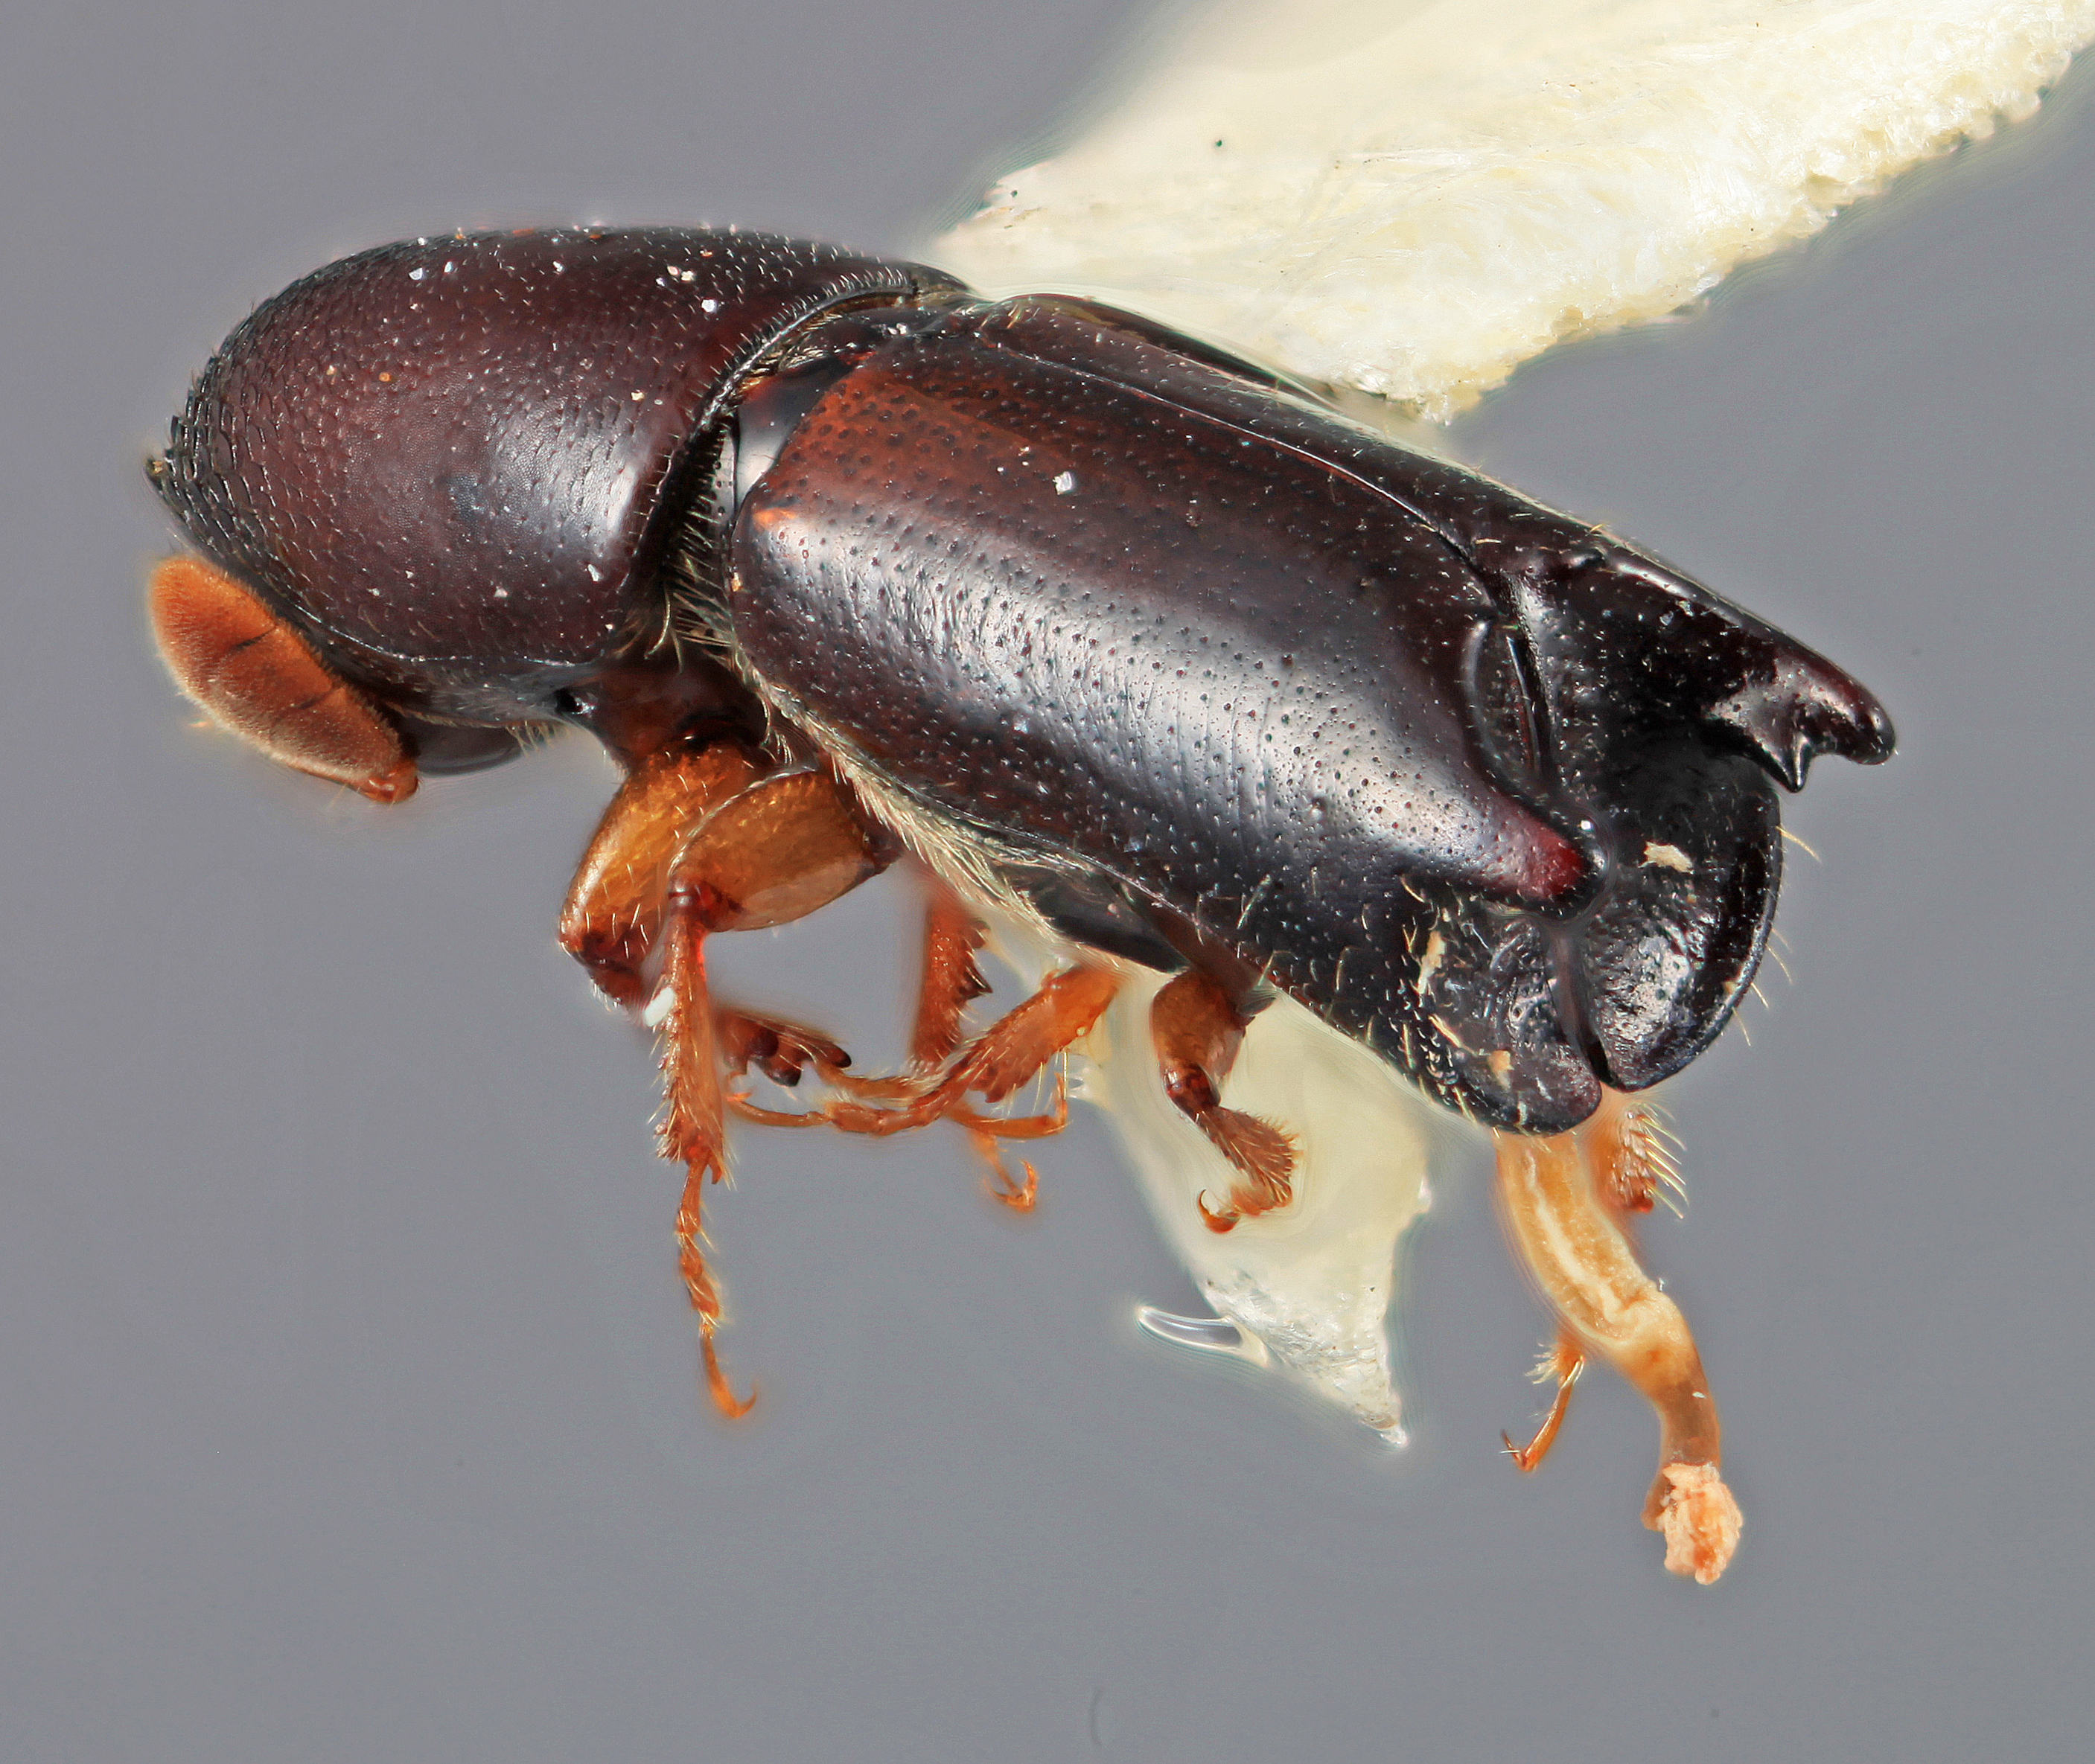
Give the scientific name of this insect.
Amphicranus splendens
